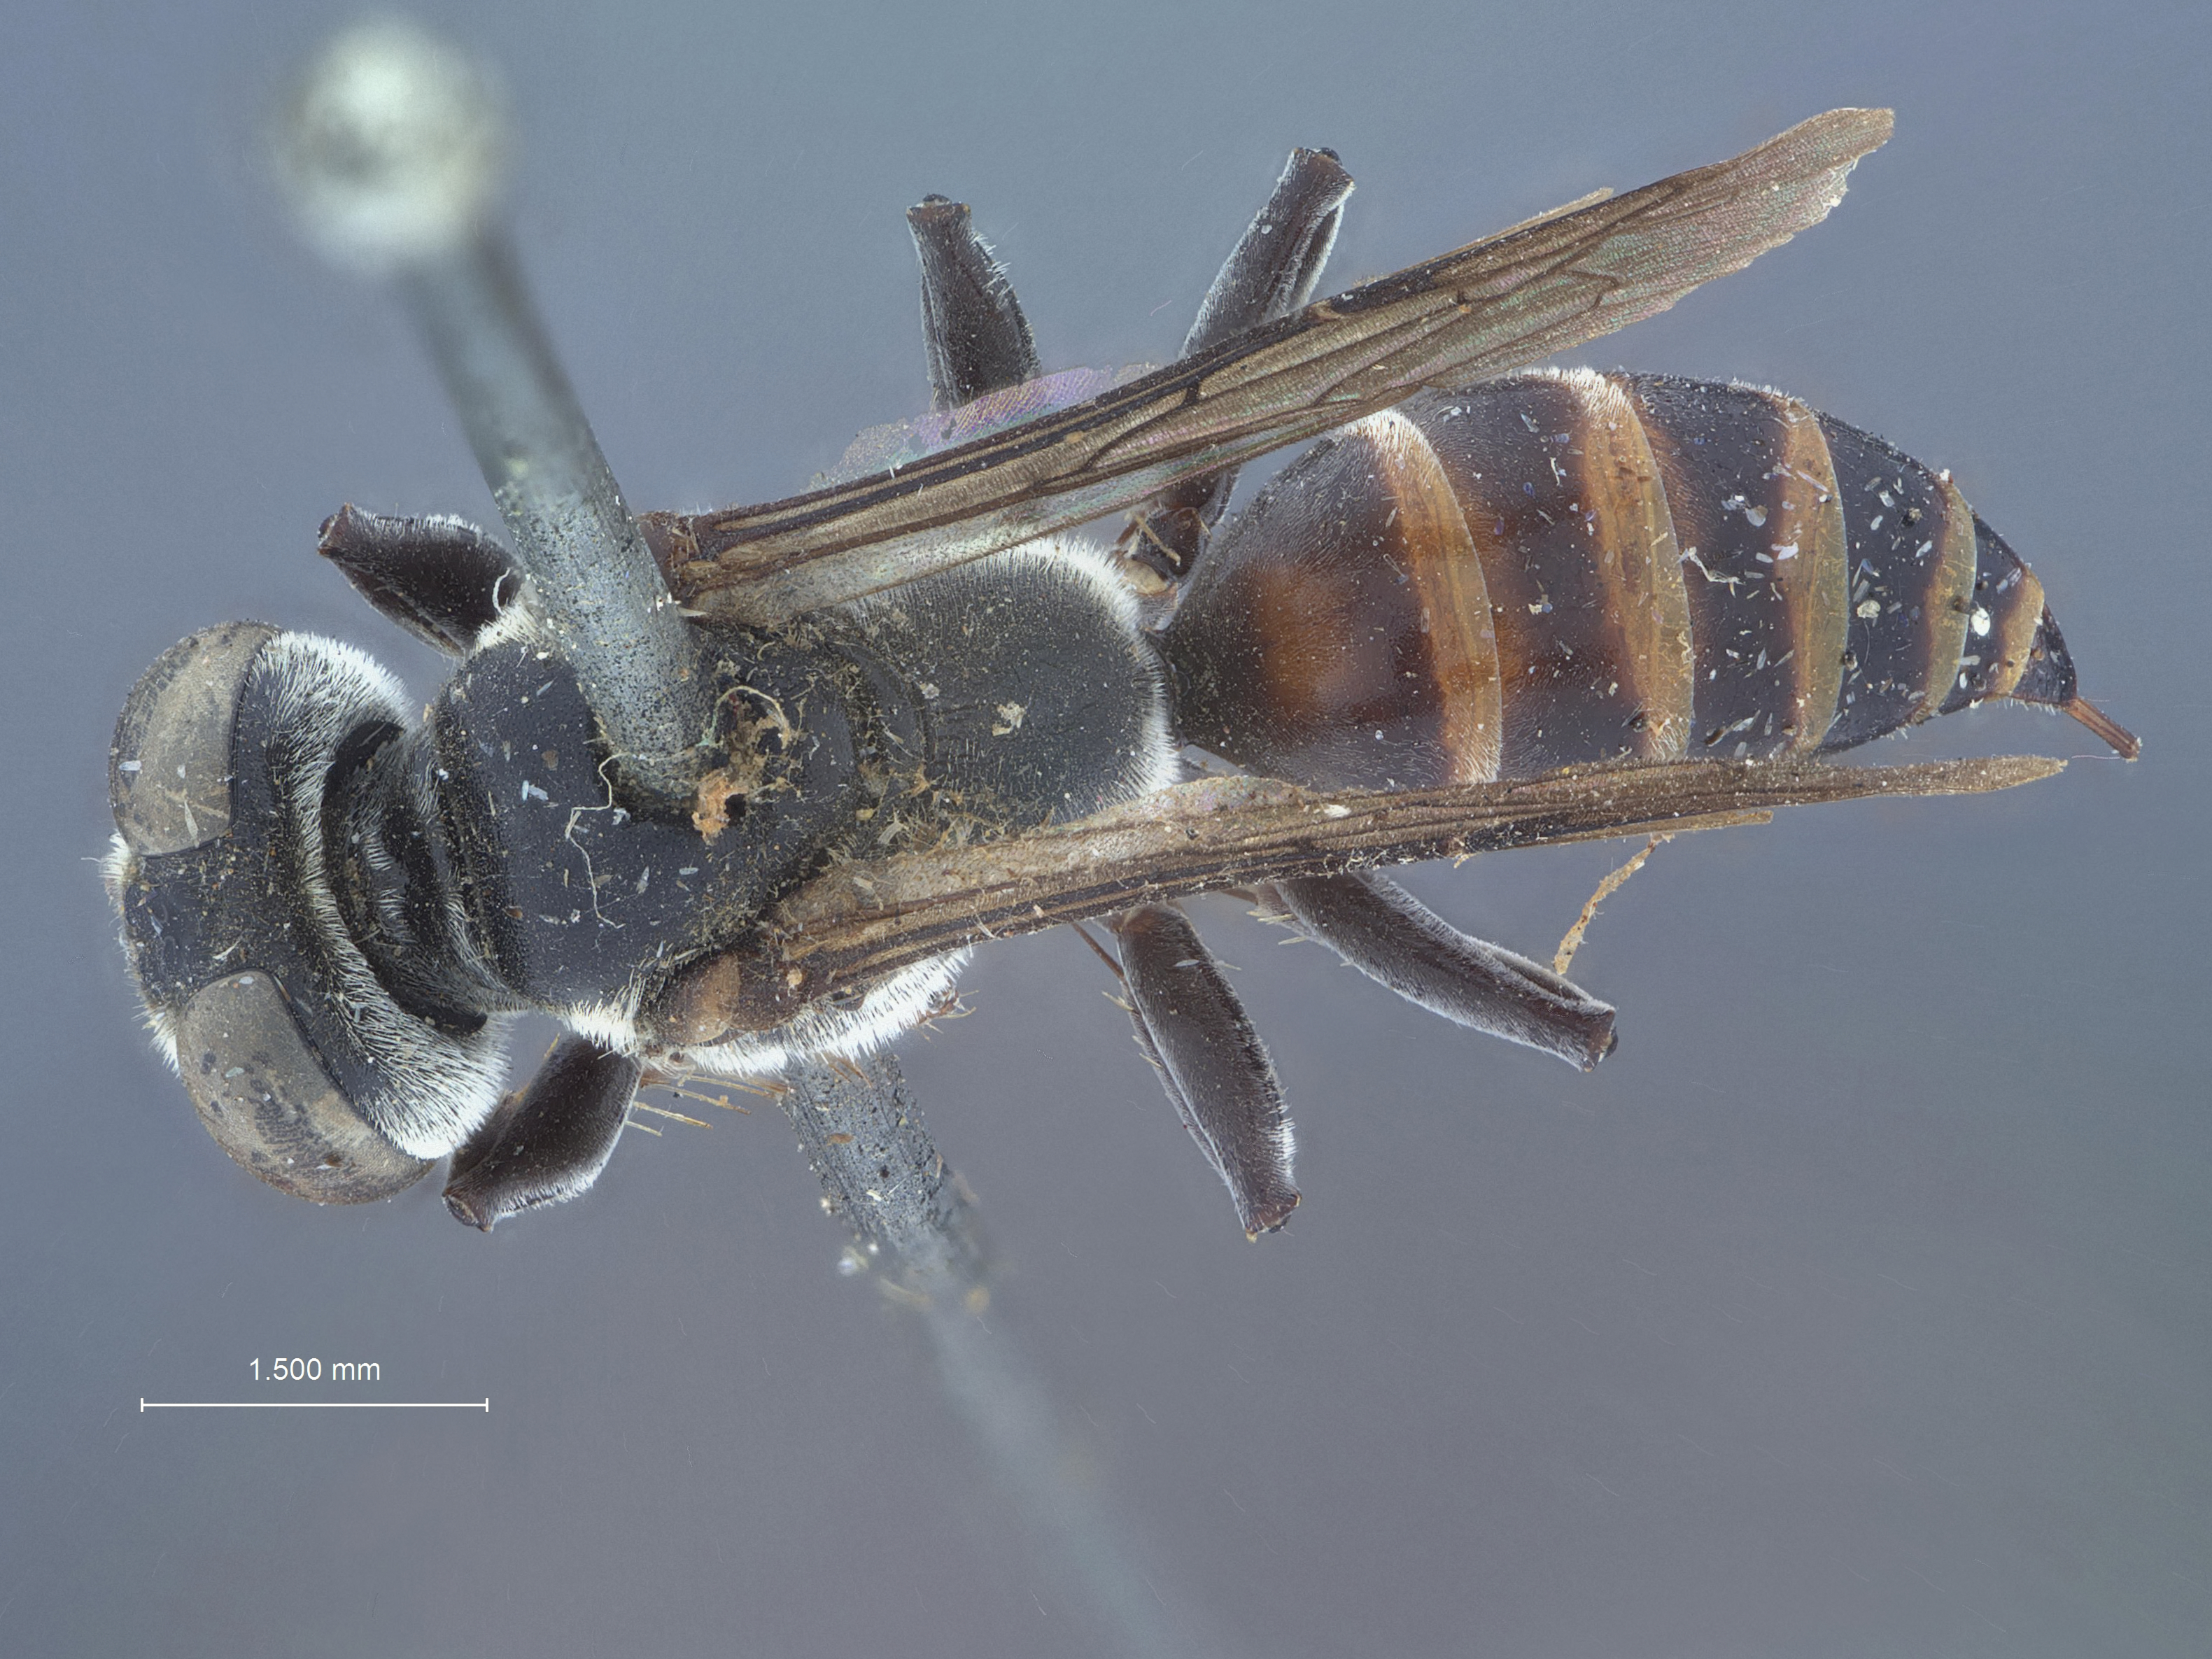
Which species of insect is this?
Tachysphex galapagensis
